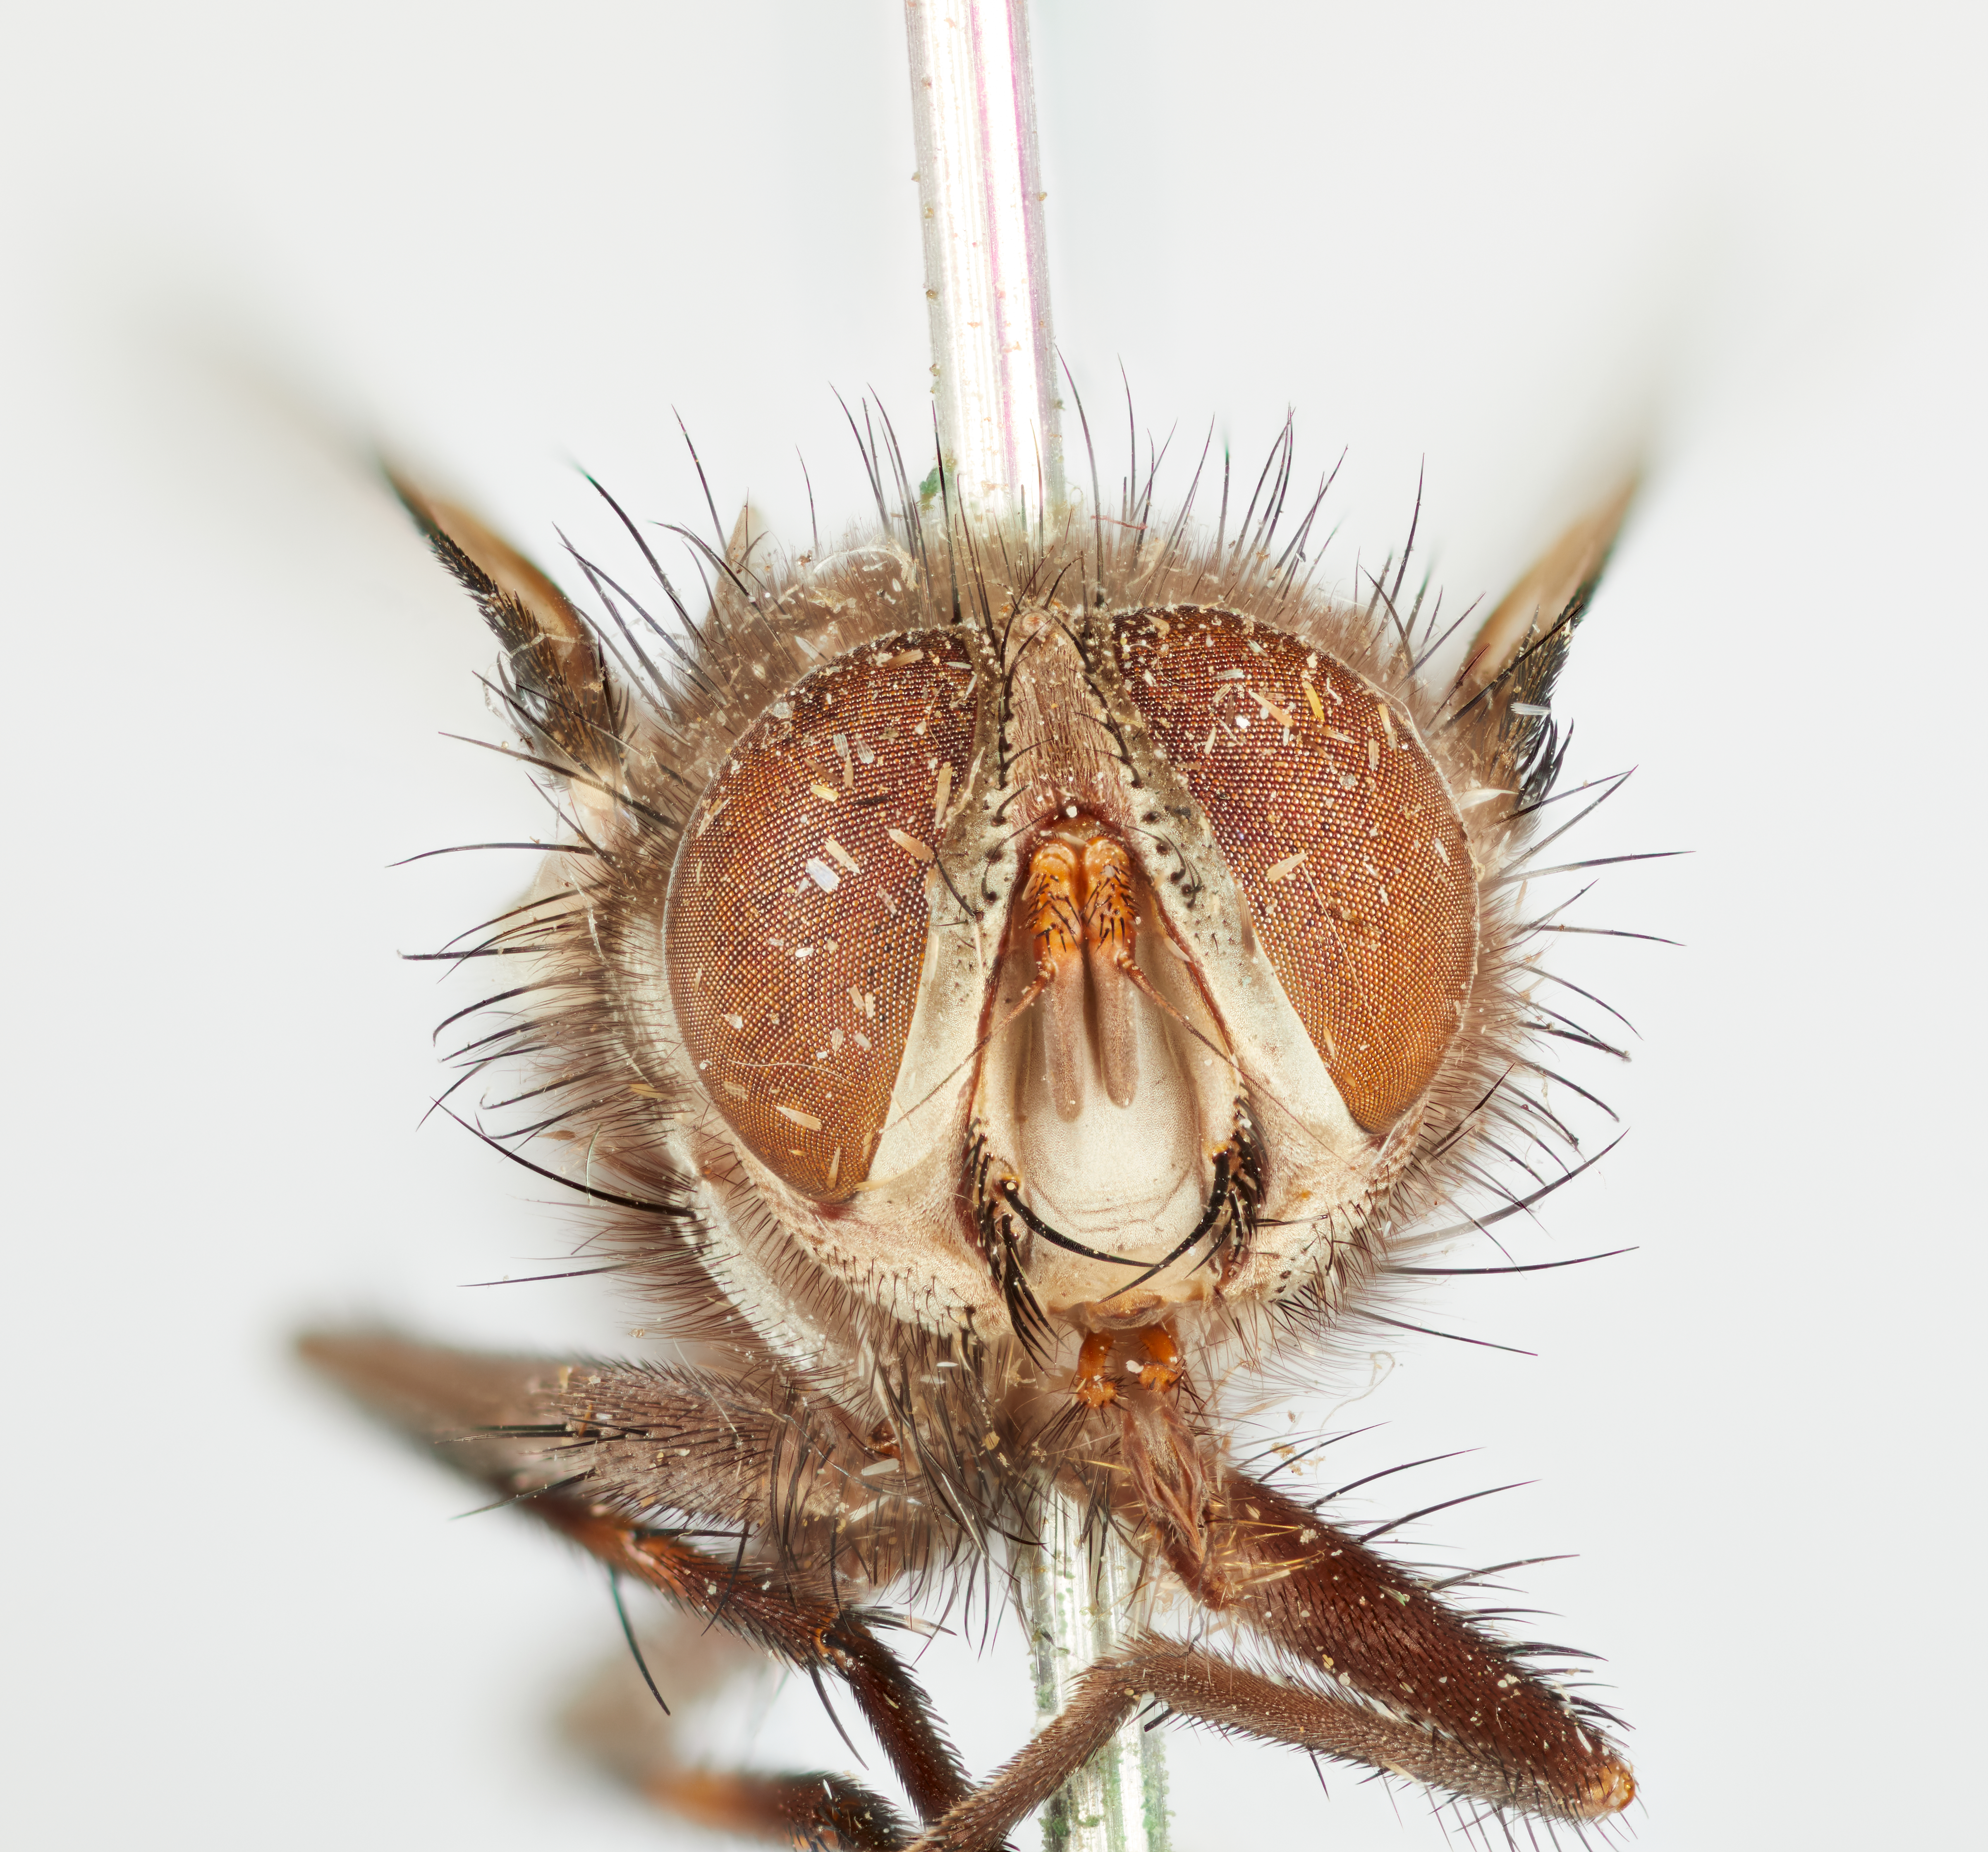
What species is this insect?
Masiphya aurigera
